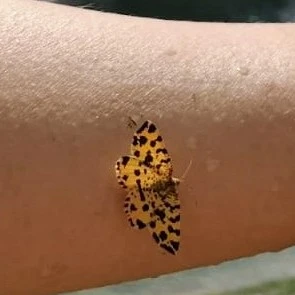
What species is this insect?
Pseudopanthera macularia
